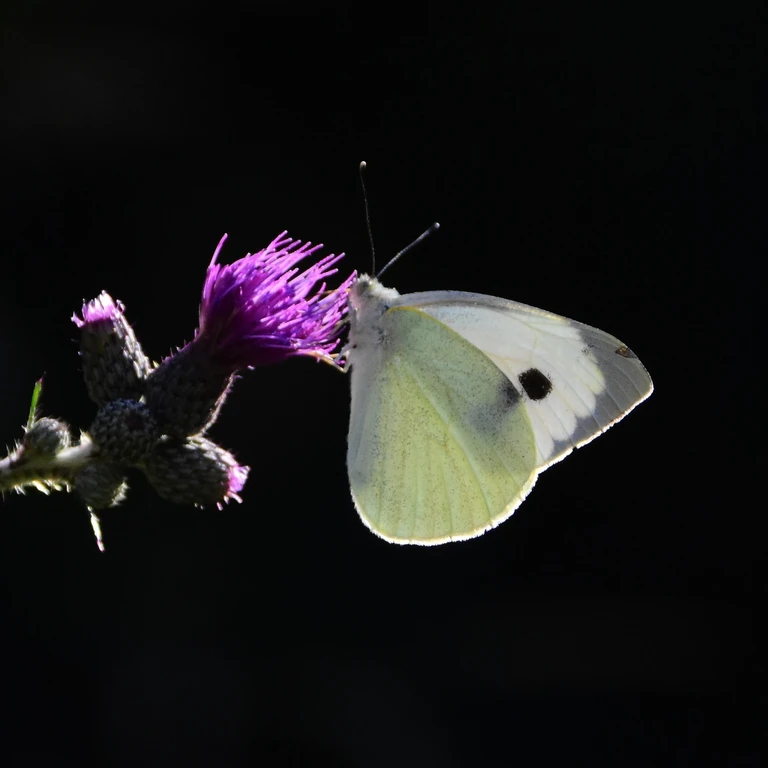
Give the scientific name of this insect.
Pieris brassicae
